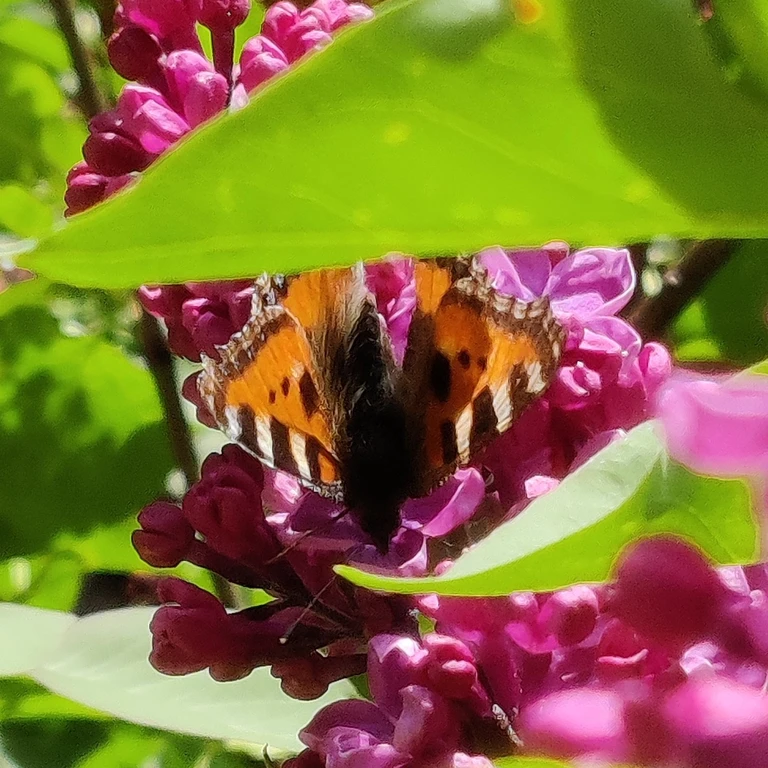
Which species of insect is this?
Aglais urticae
